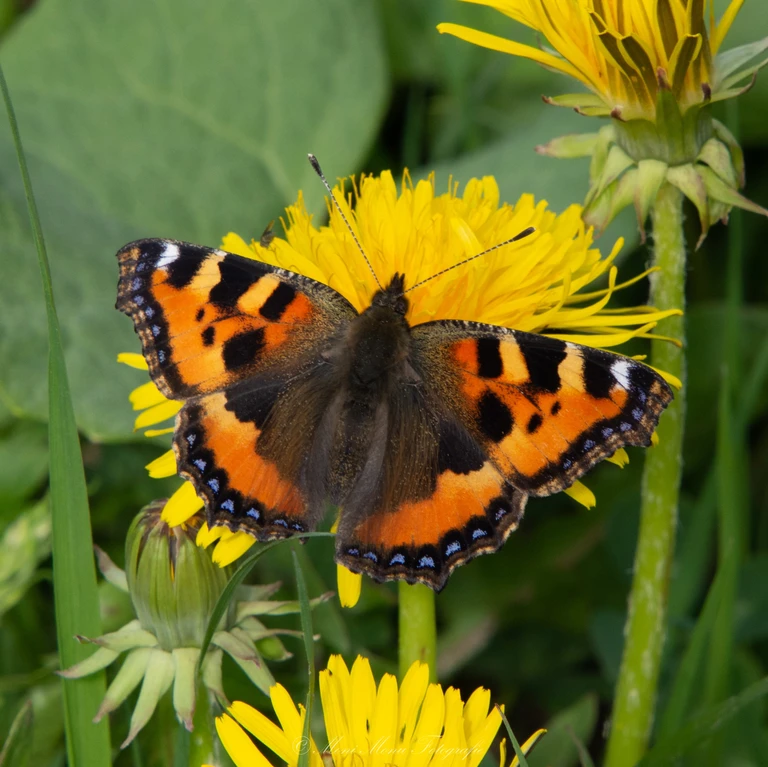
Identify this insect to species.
Aglais urticae
